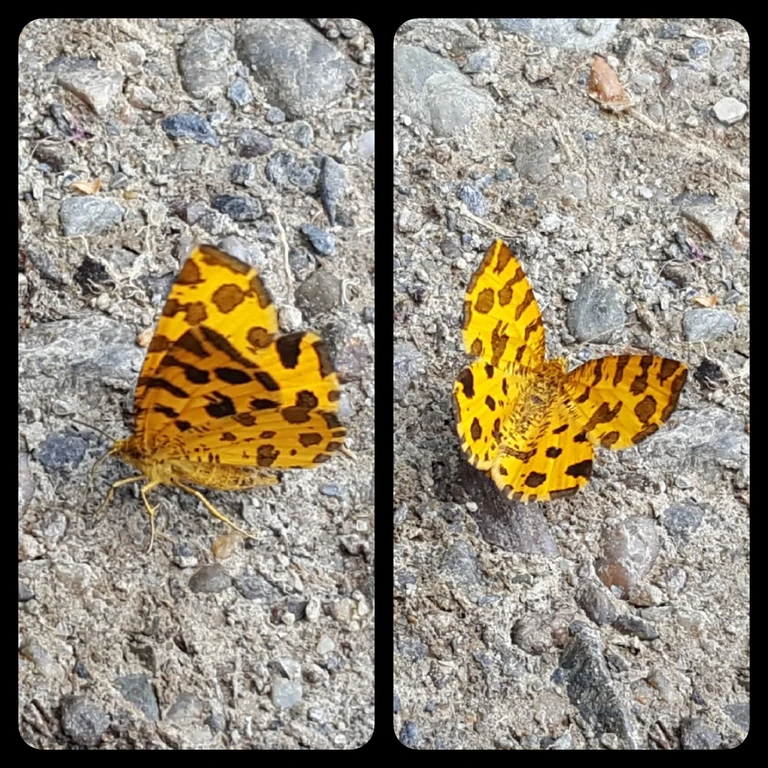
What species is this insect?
Pseudopanthera macularia
